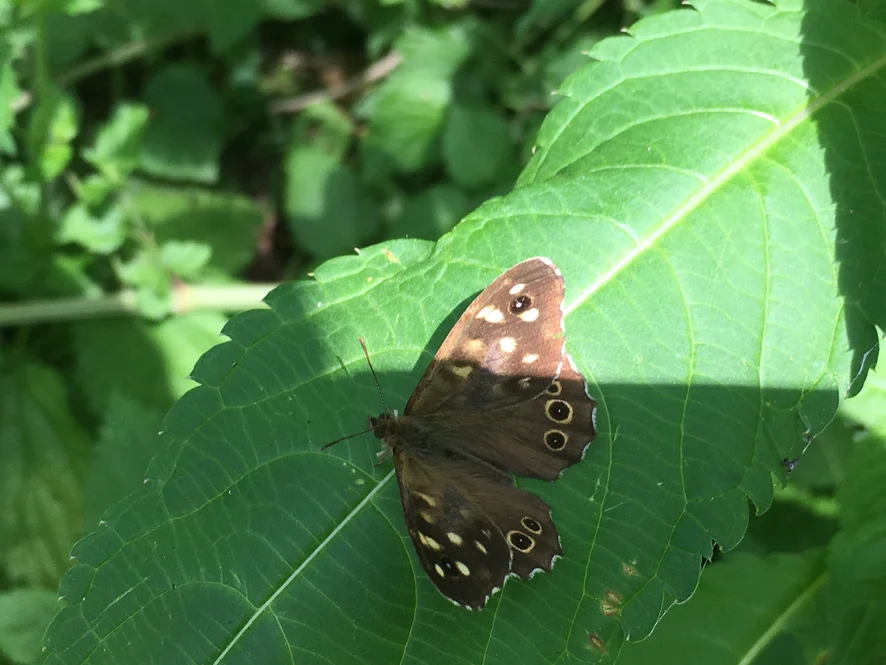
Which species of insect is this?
Pararge aegeria
